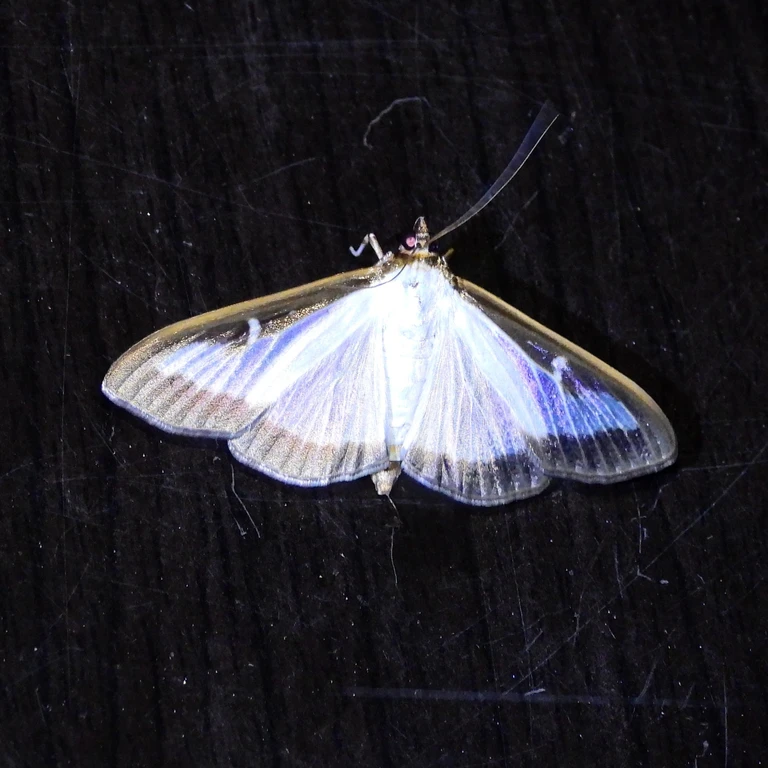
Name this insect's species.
Cydalima perspectalis
